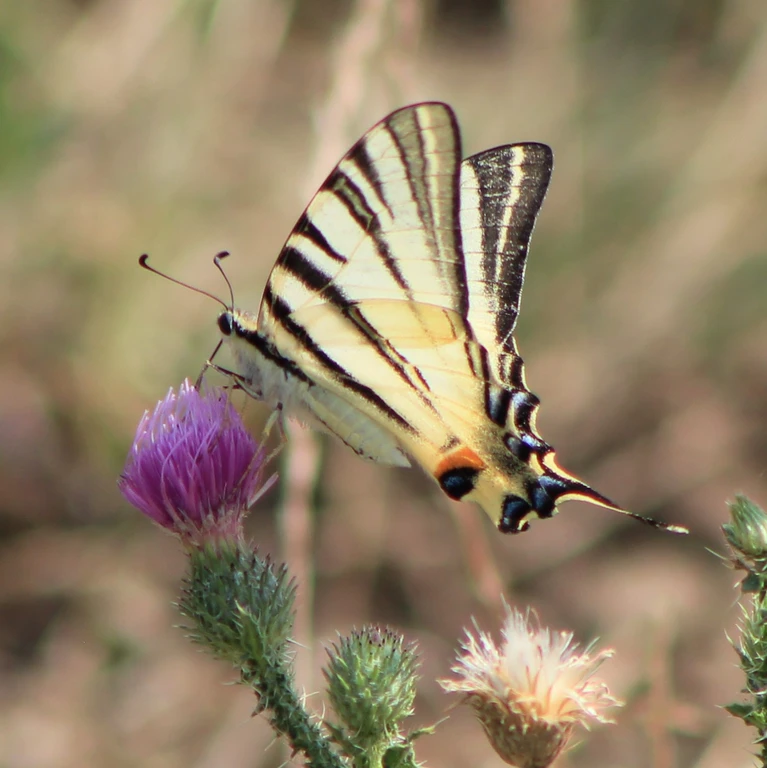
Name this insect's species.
Iphiclides podalirius
